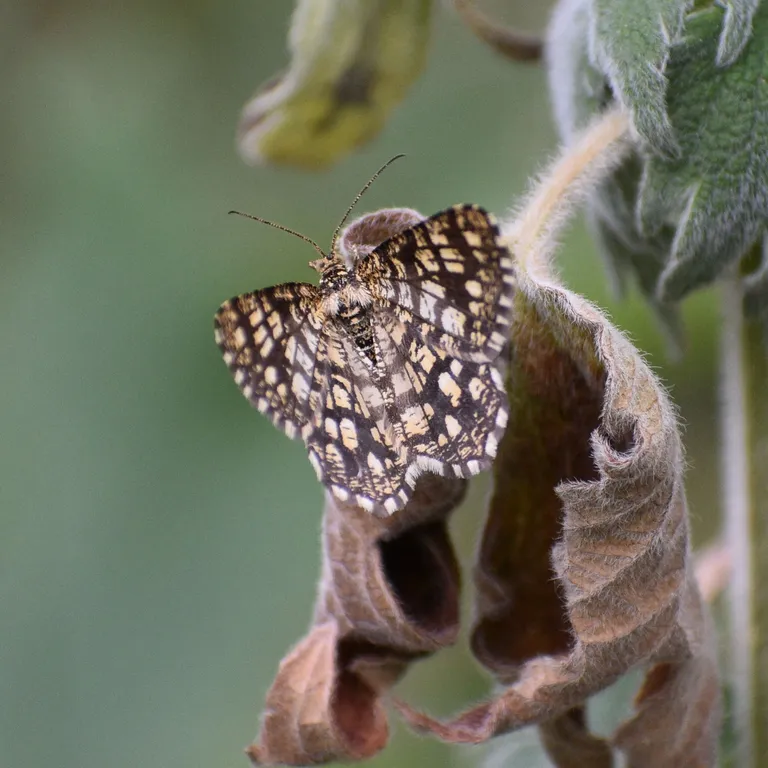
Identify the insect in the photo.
Chiasmia clathrata
